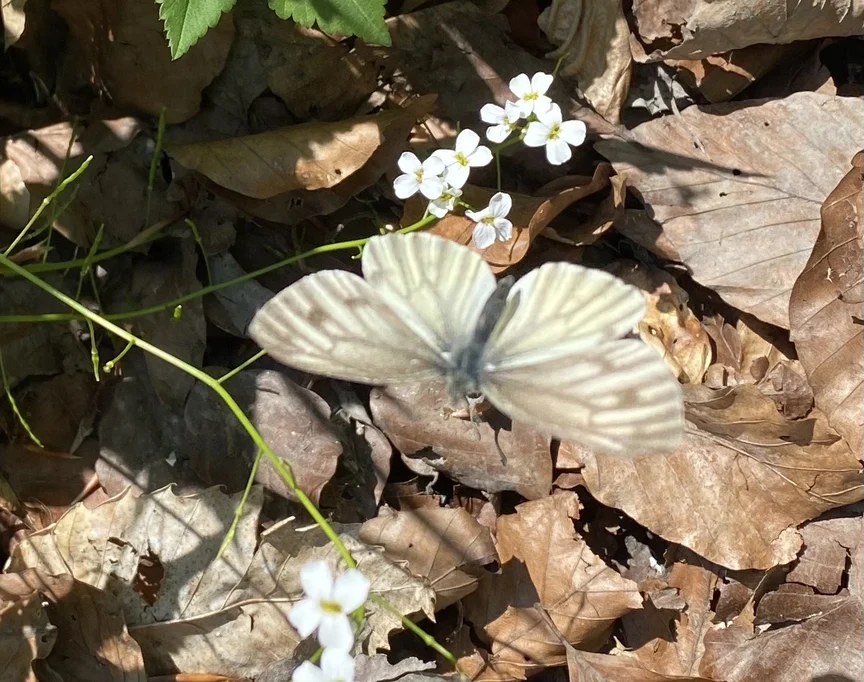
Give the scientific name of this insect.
Pieris bryoniae
